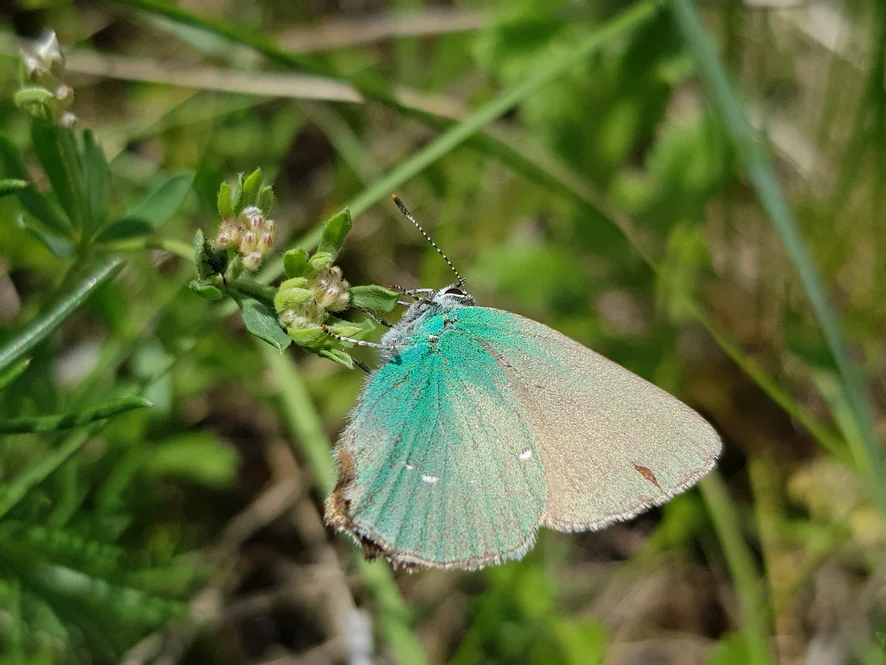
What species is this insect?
Callophrys rubi
